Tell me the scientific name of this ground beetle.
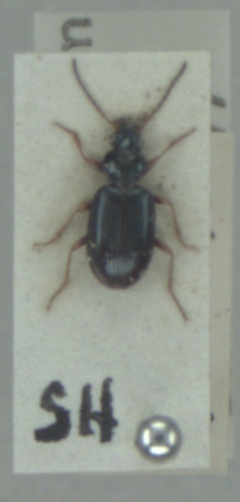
Bembidion deletum
